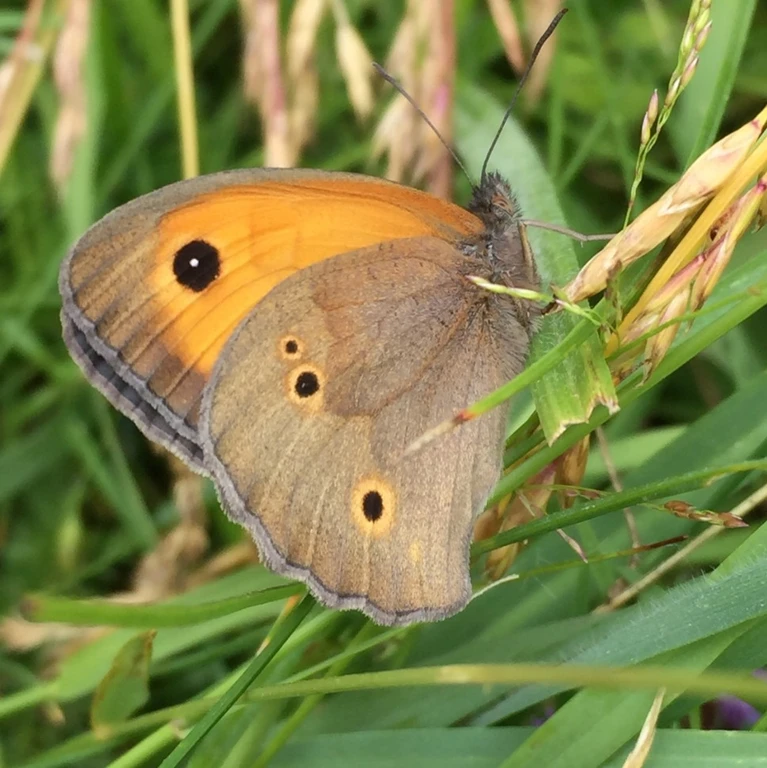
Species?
Maniola jurtina
